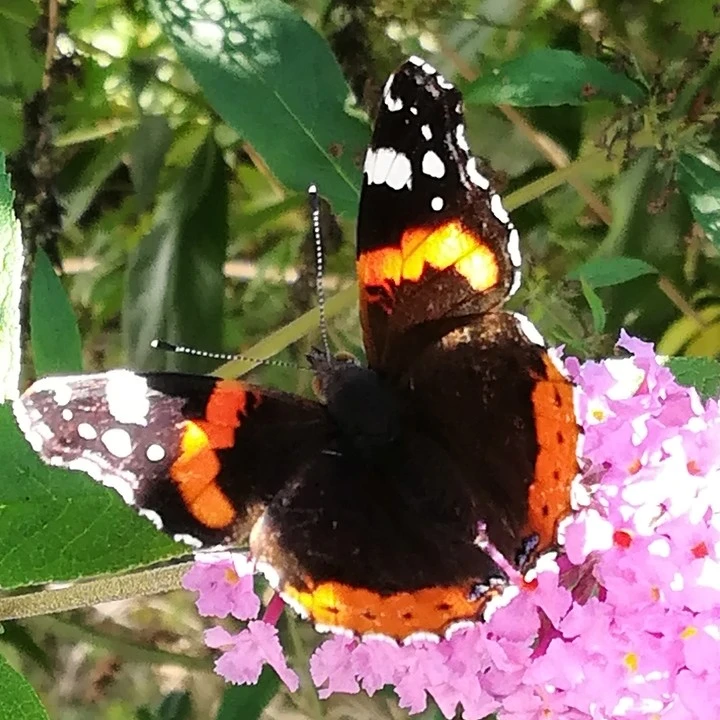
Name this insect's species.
Vanessa atalanta
